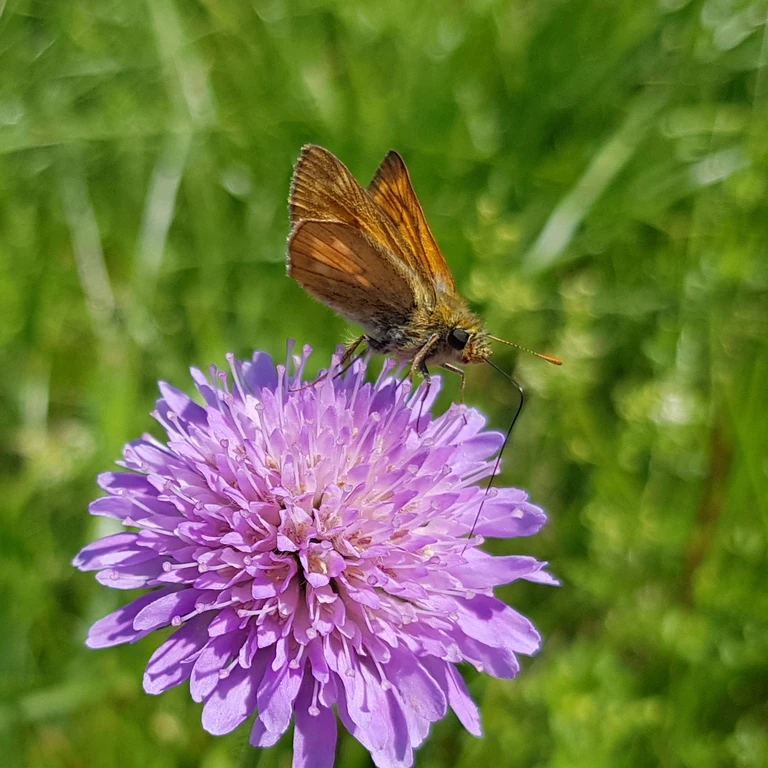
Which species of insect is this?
Ochlodes sylvanus (also Ochlodes venata)
